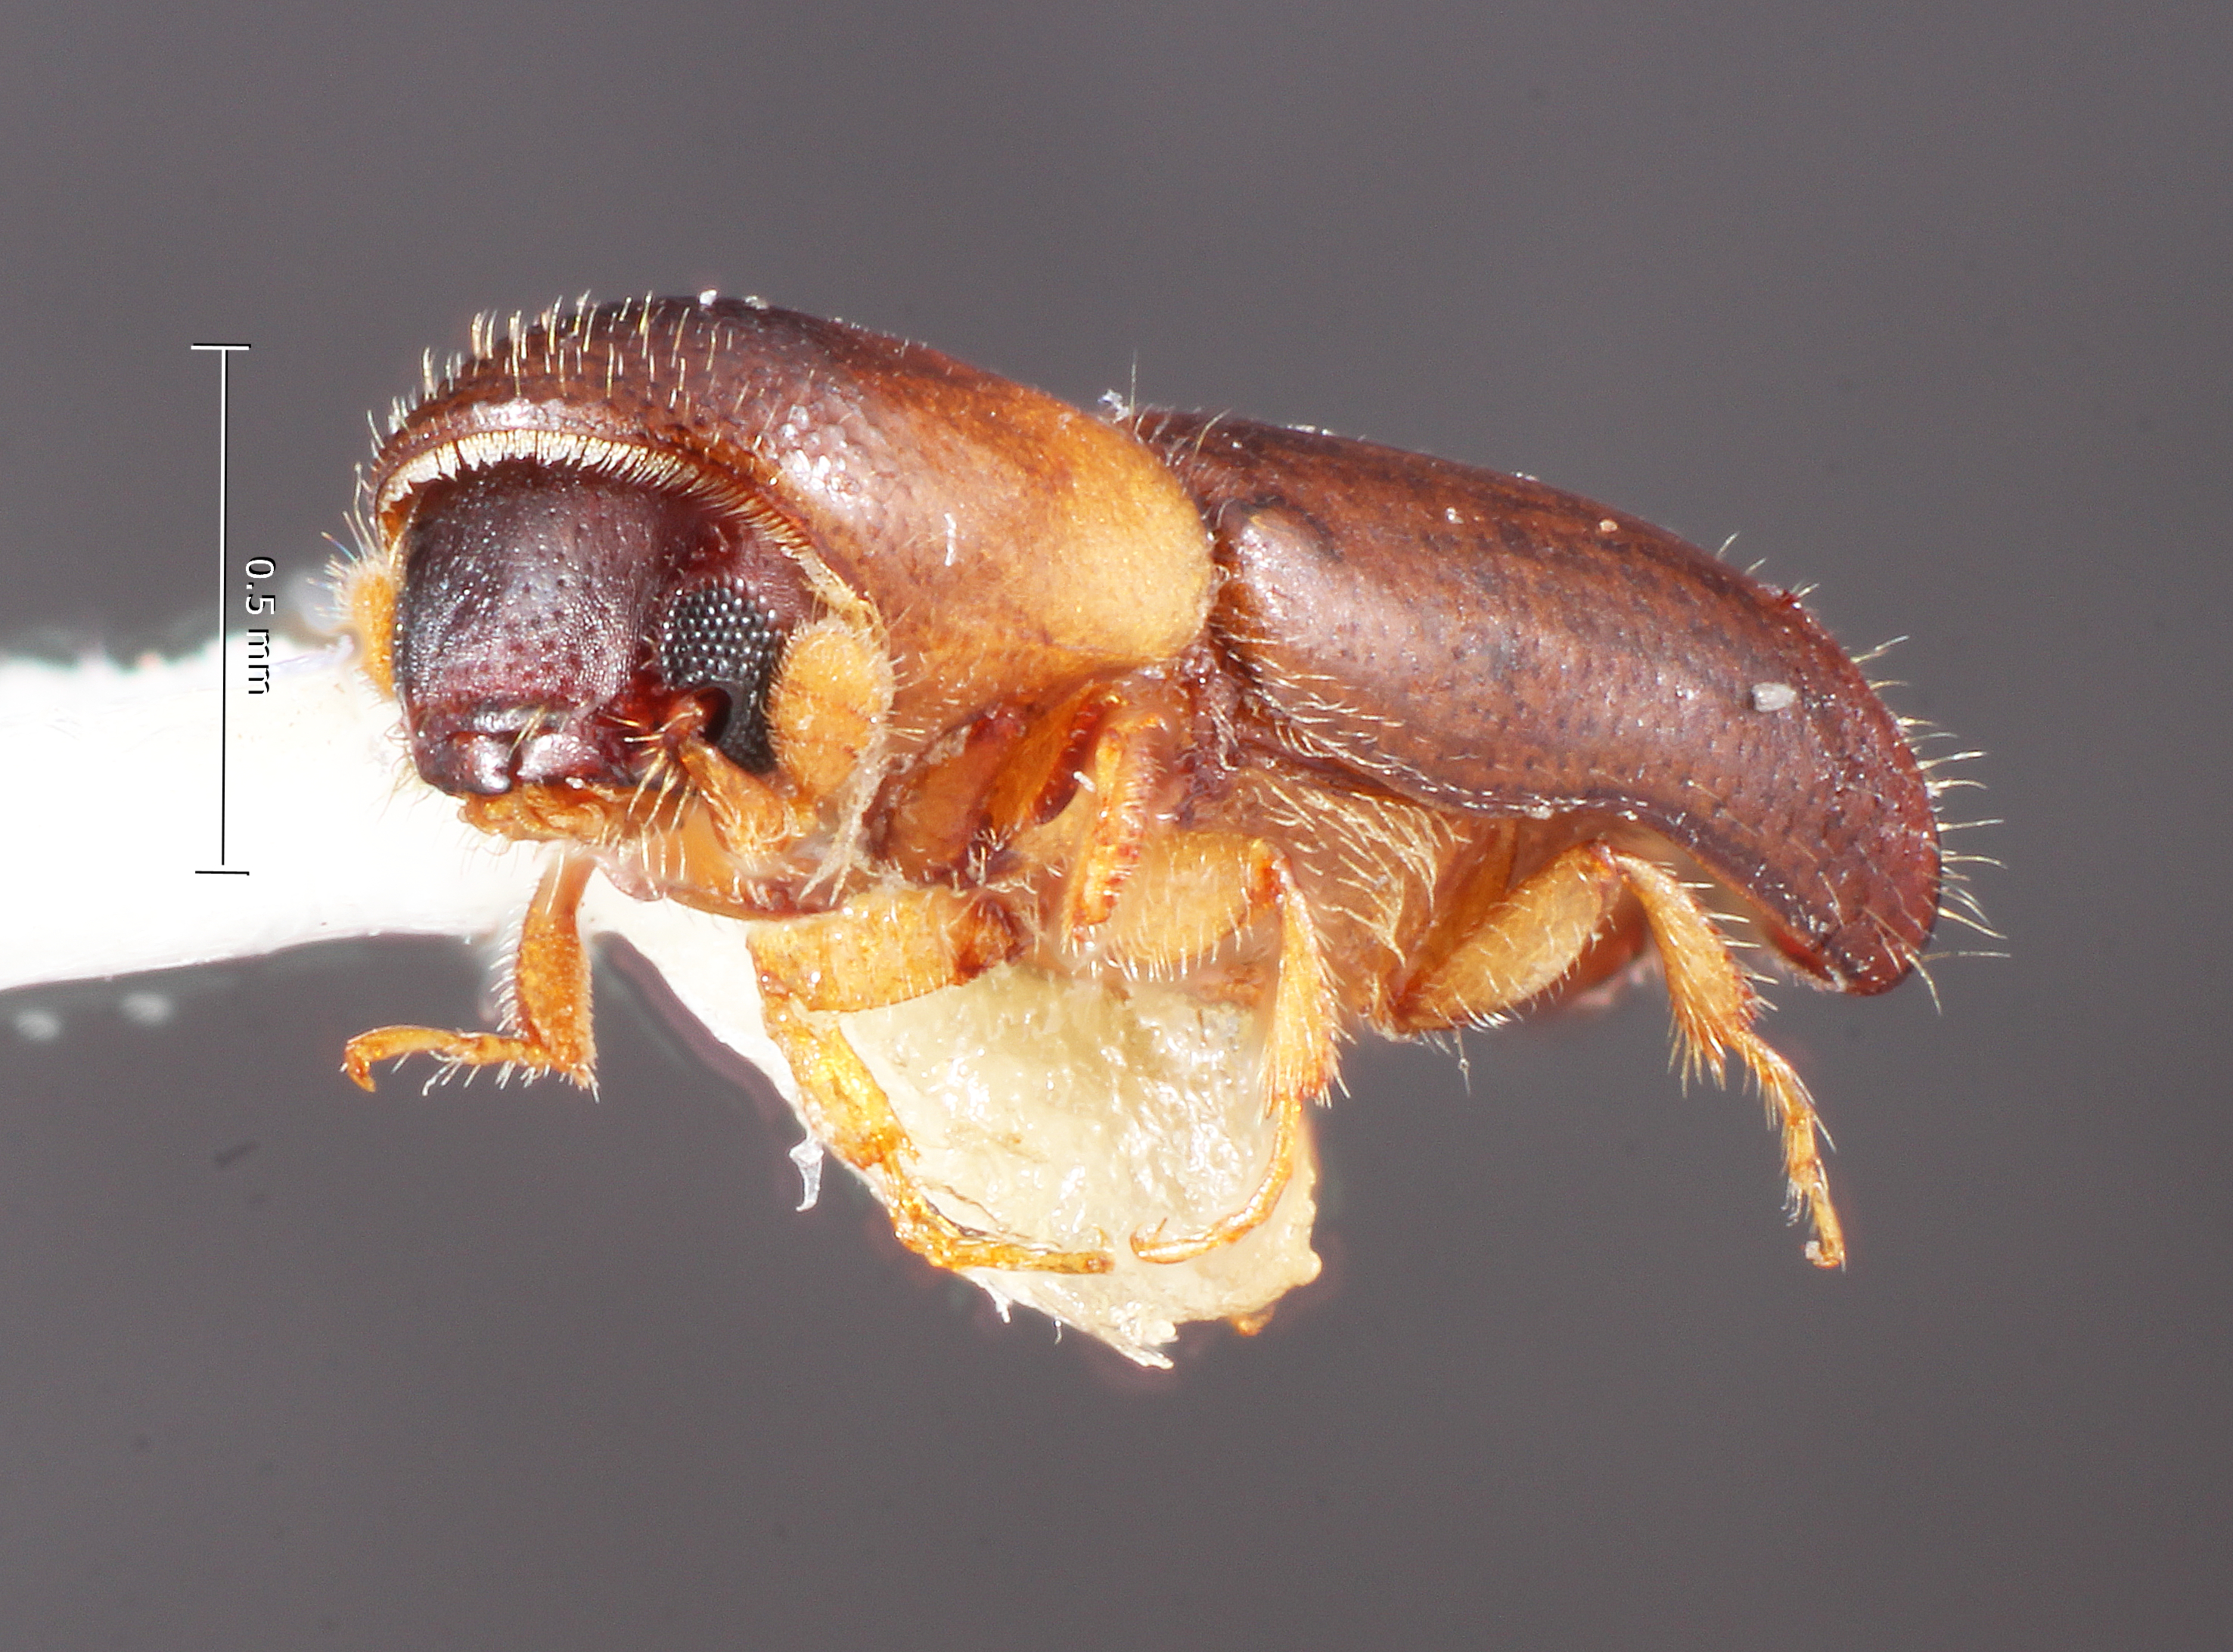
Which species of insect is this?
Monarthrum granulosum
